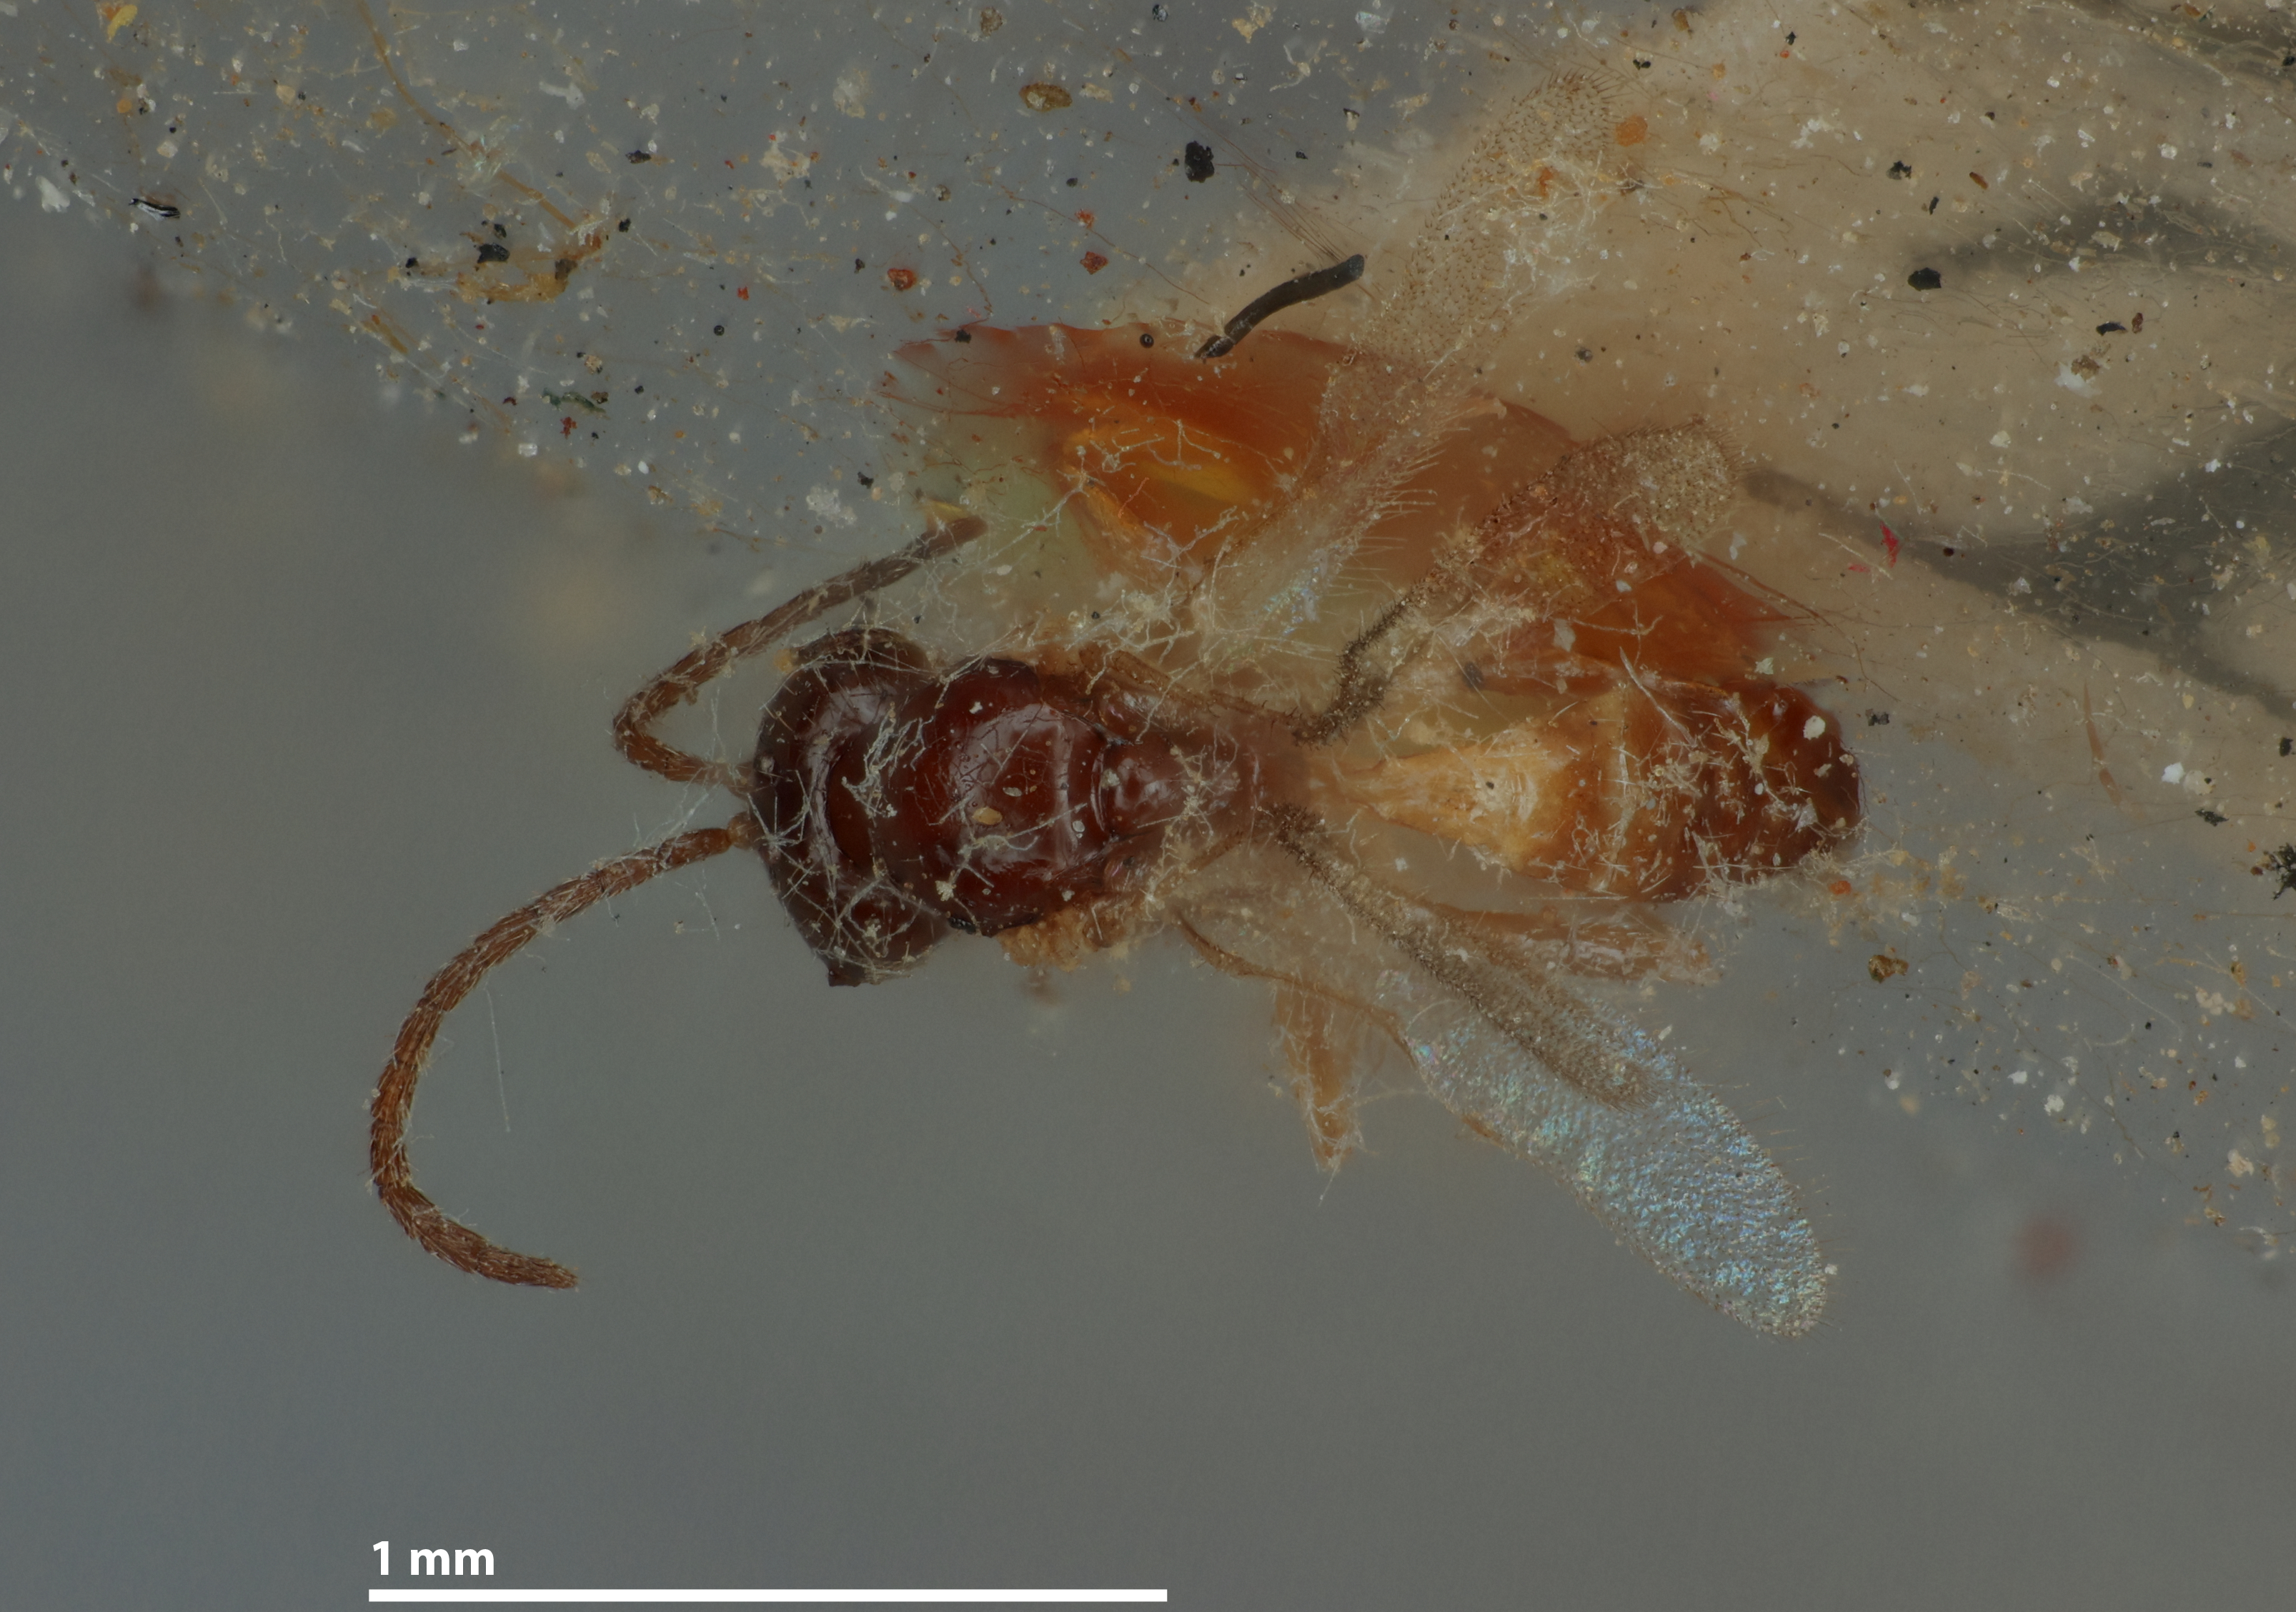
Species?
Aphidius salicis
